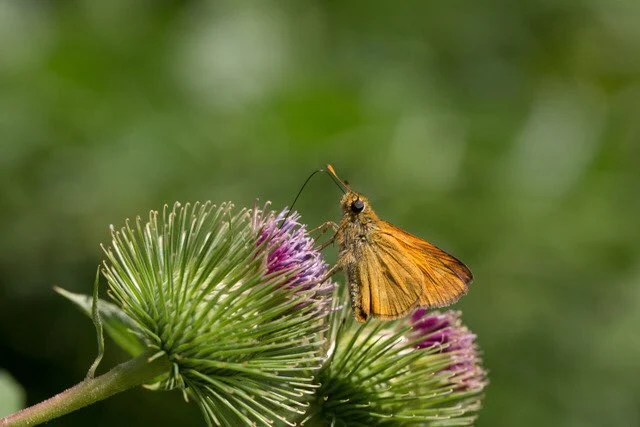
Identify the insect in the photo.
Ochlodes sylvanus (also Ochlodes venata)
